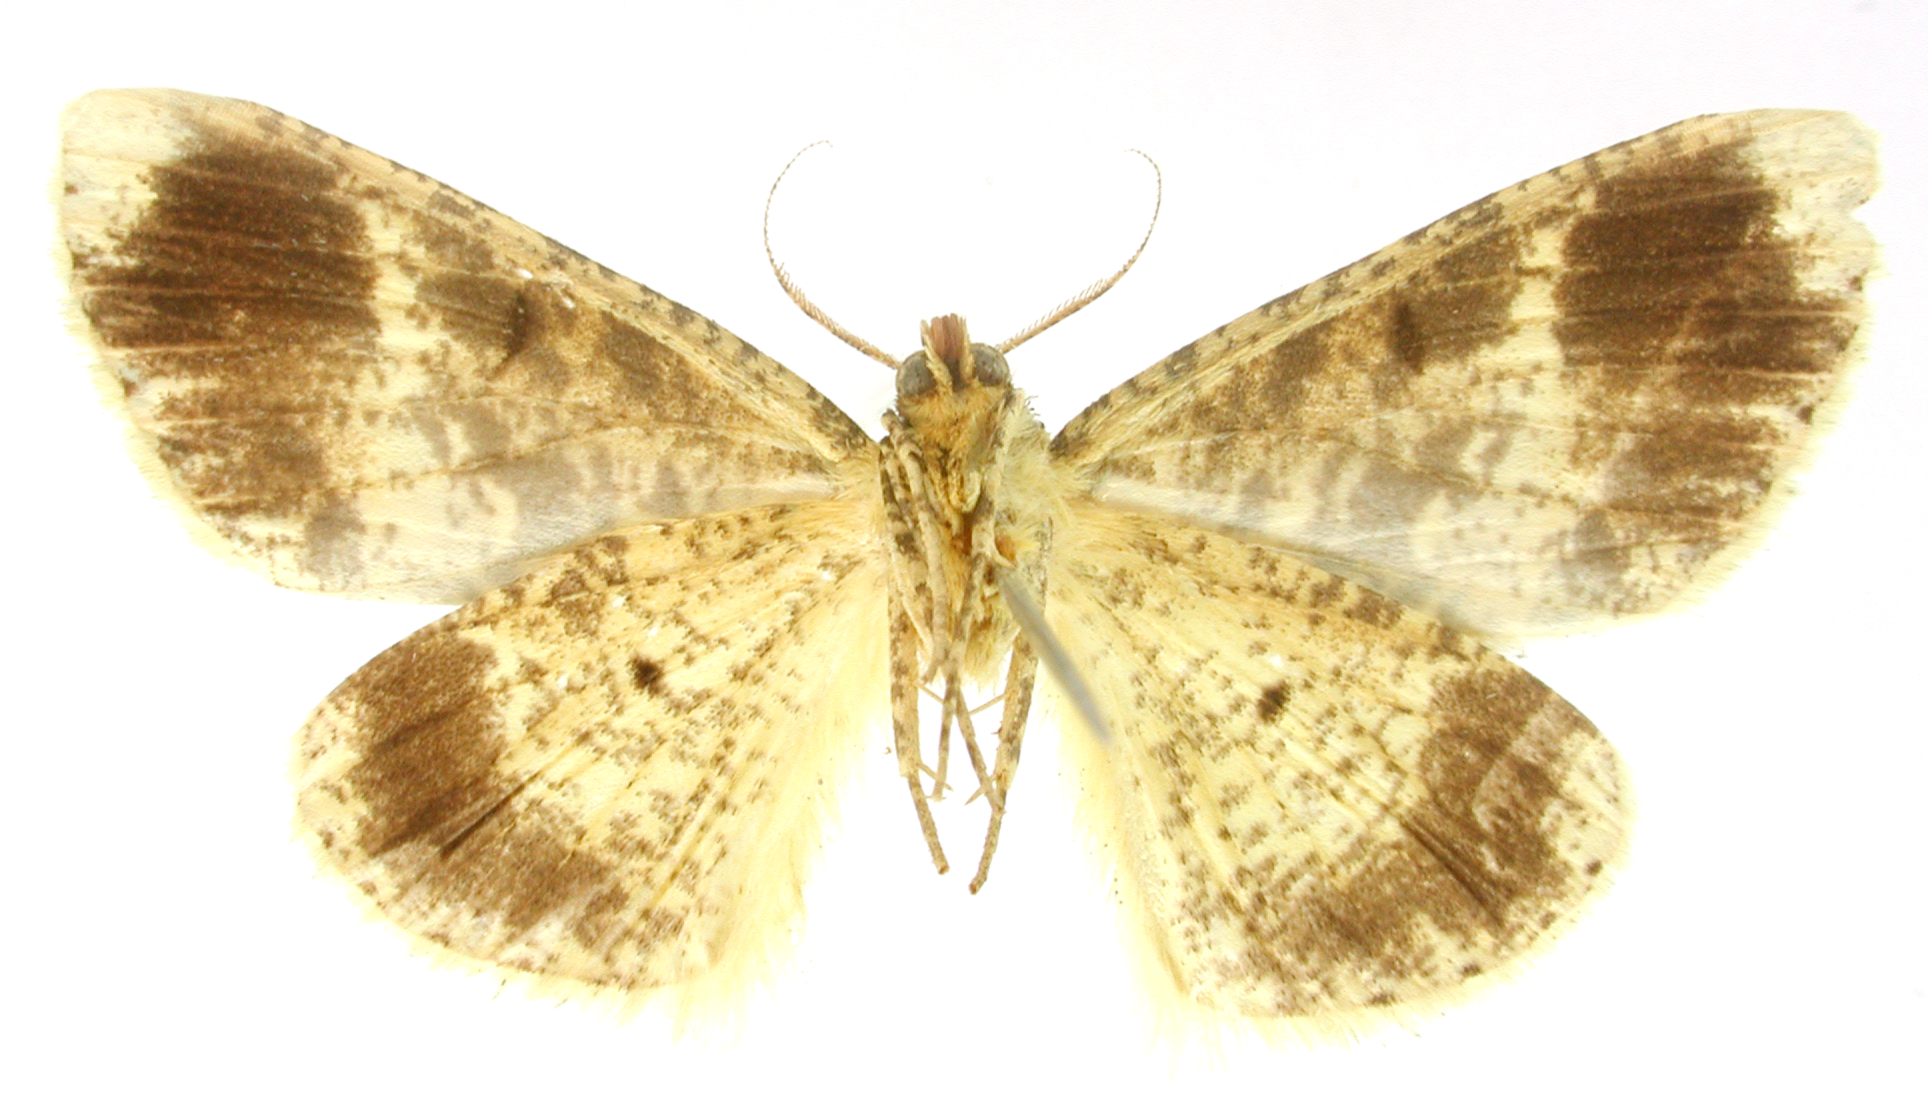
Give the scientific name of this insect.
Tephrosia atigrada
